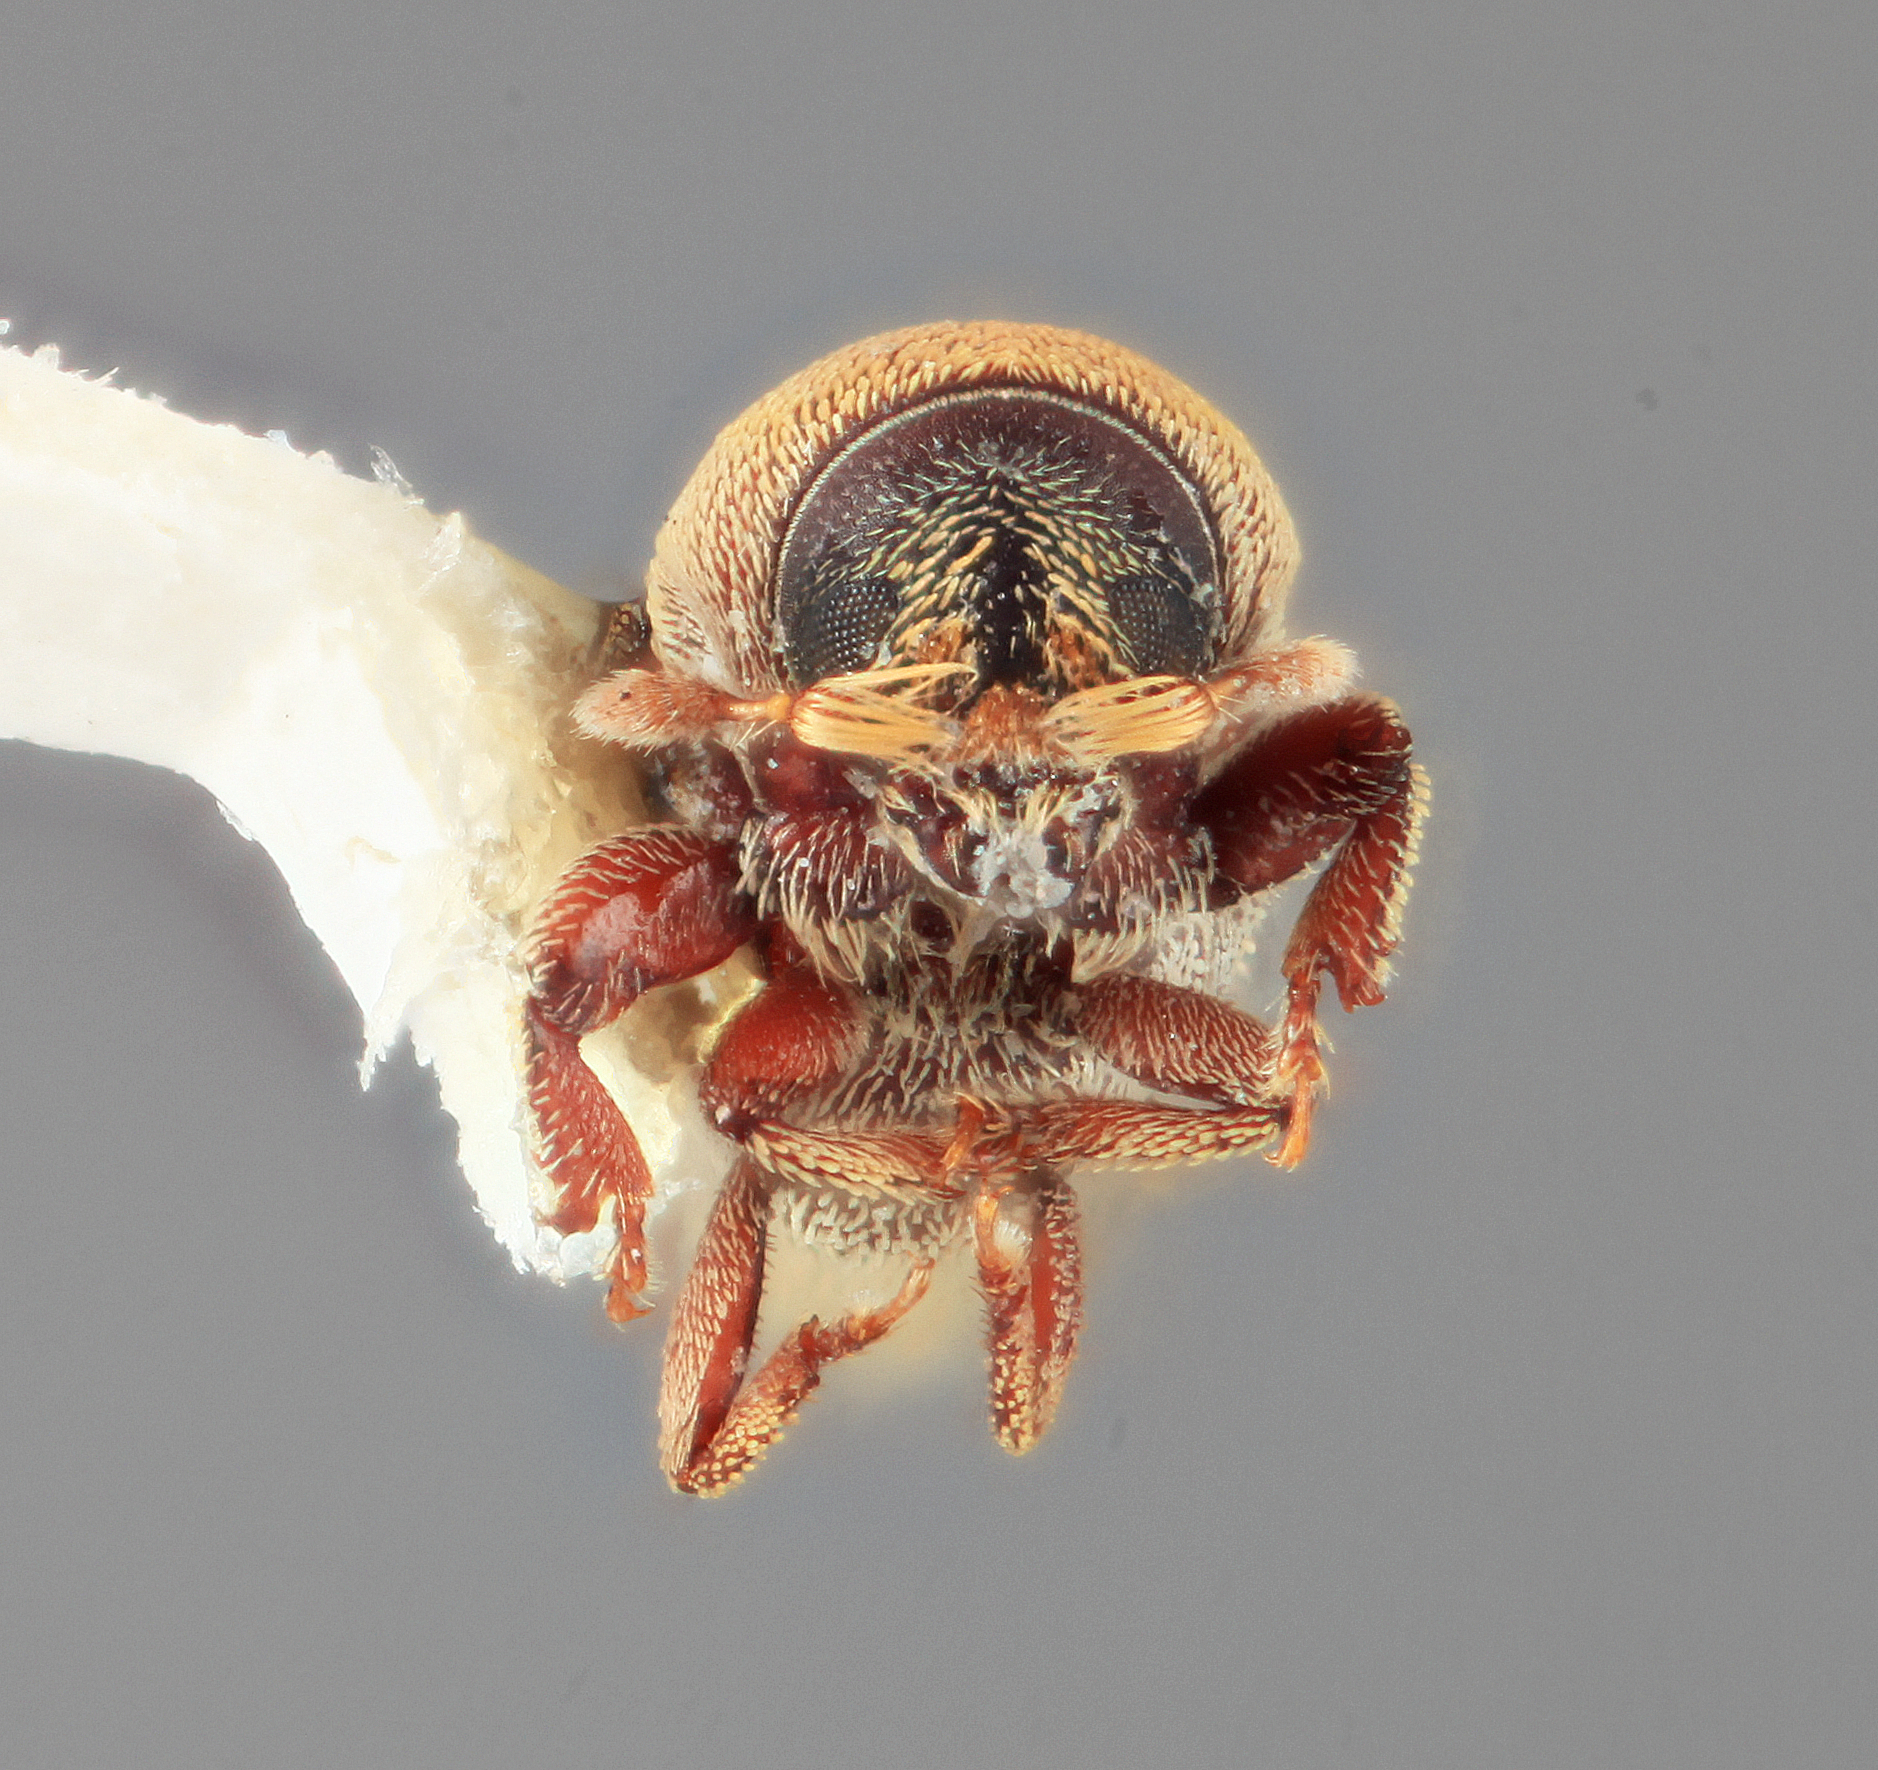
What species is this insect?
Cnesinus squamosus
